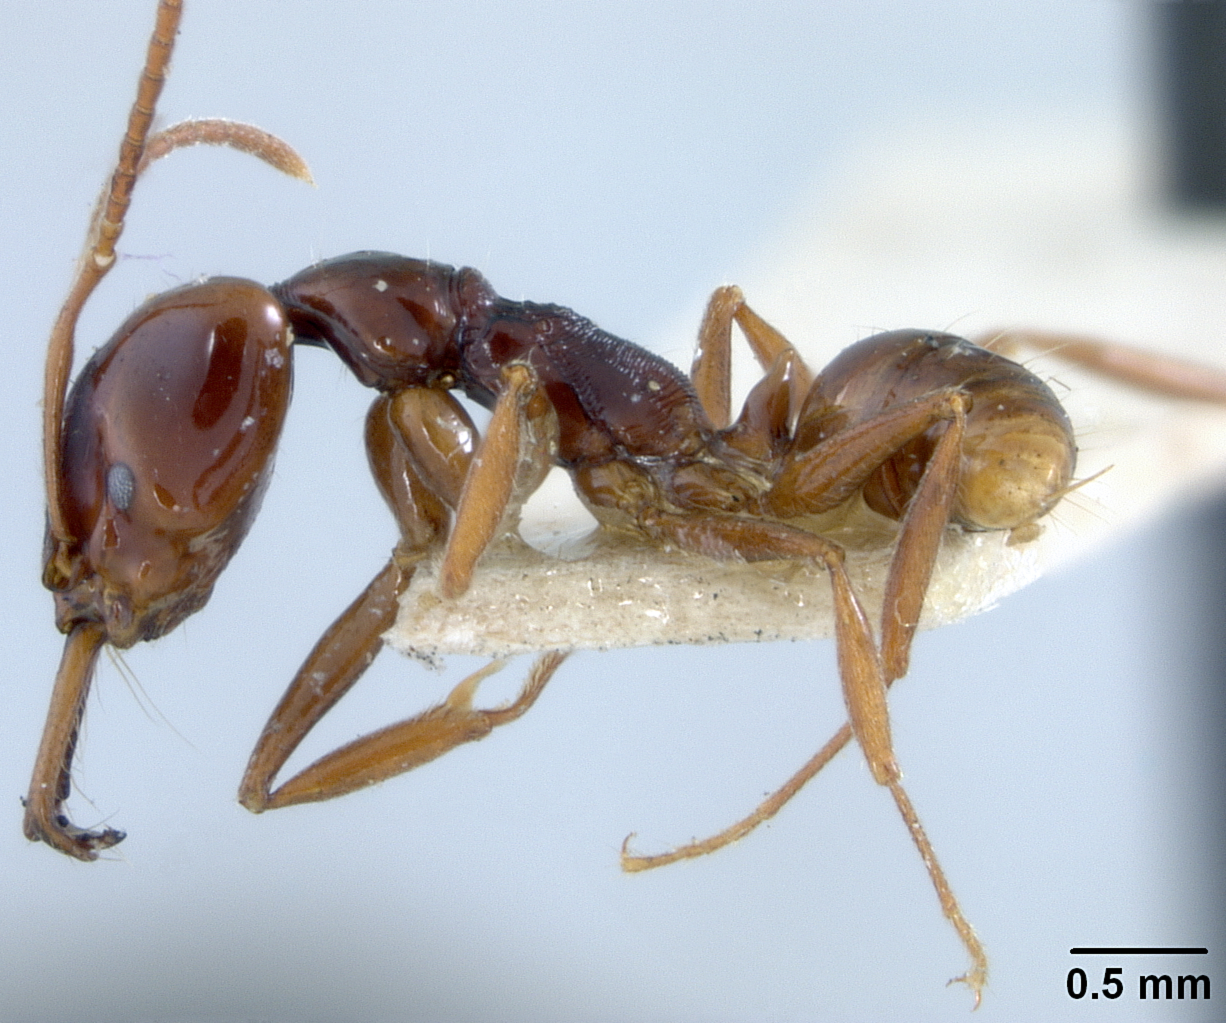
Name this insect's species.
Anochetus cato
